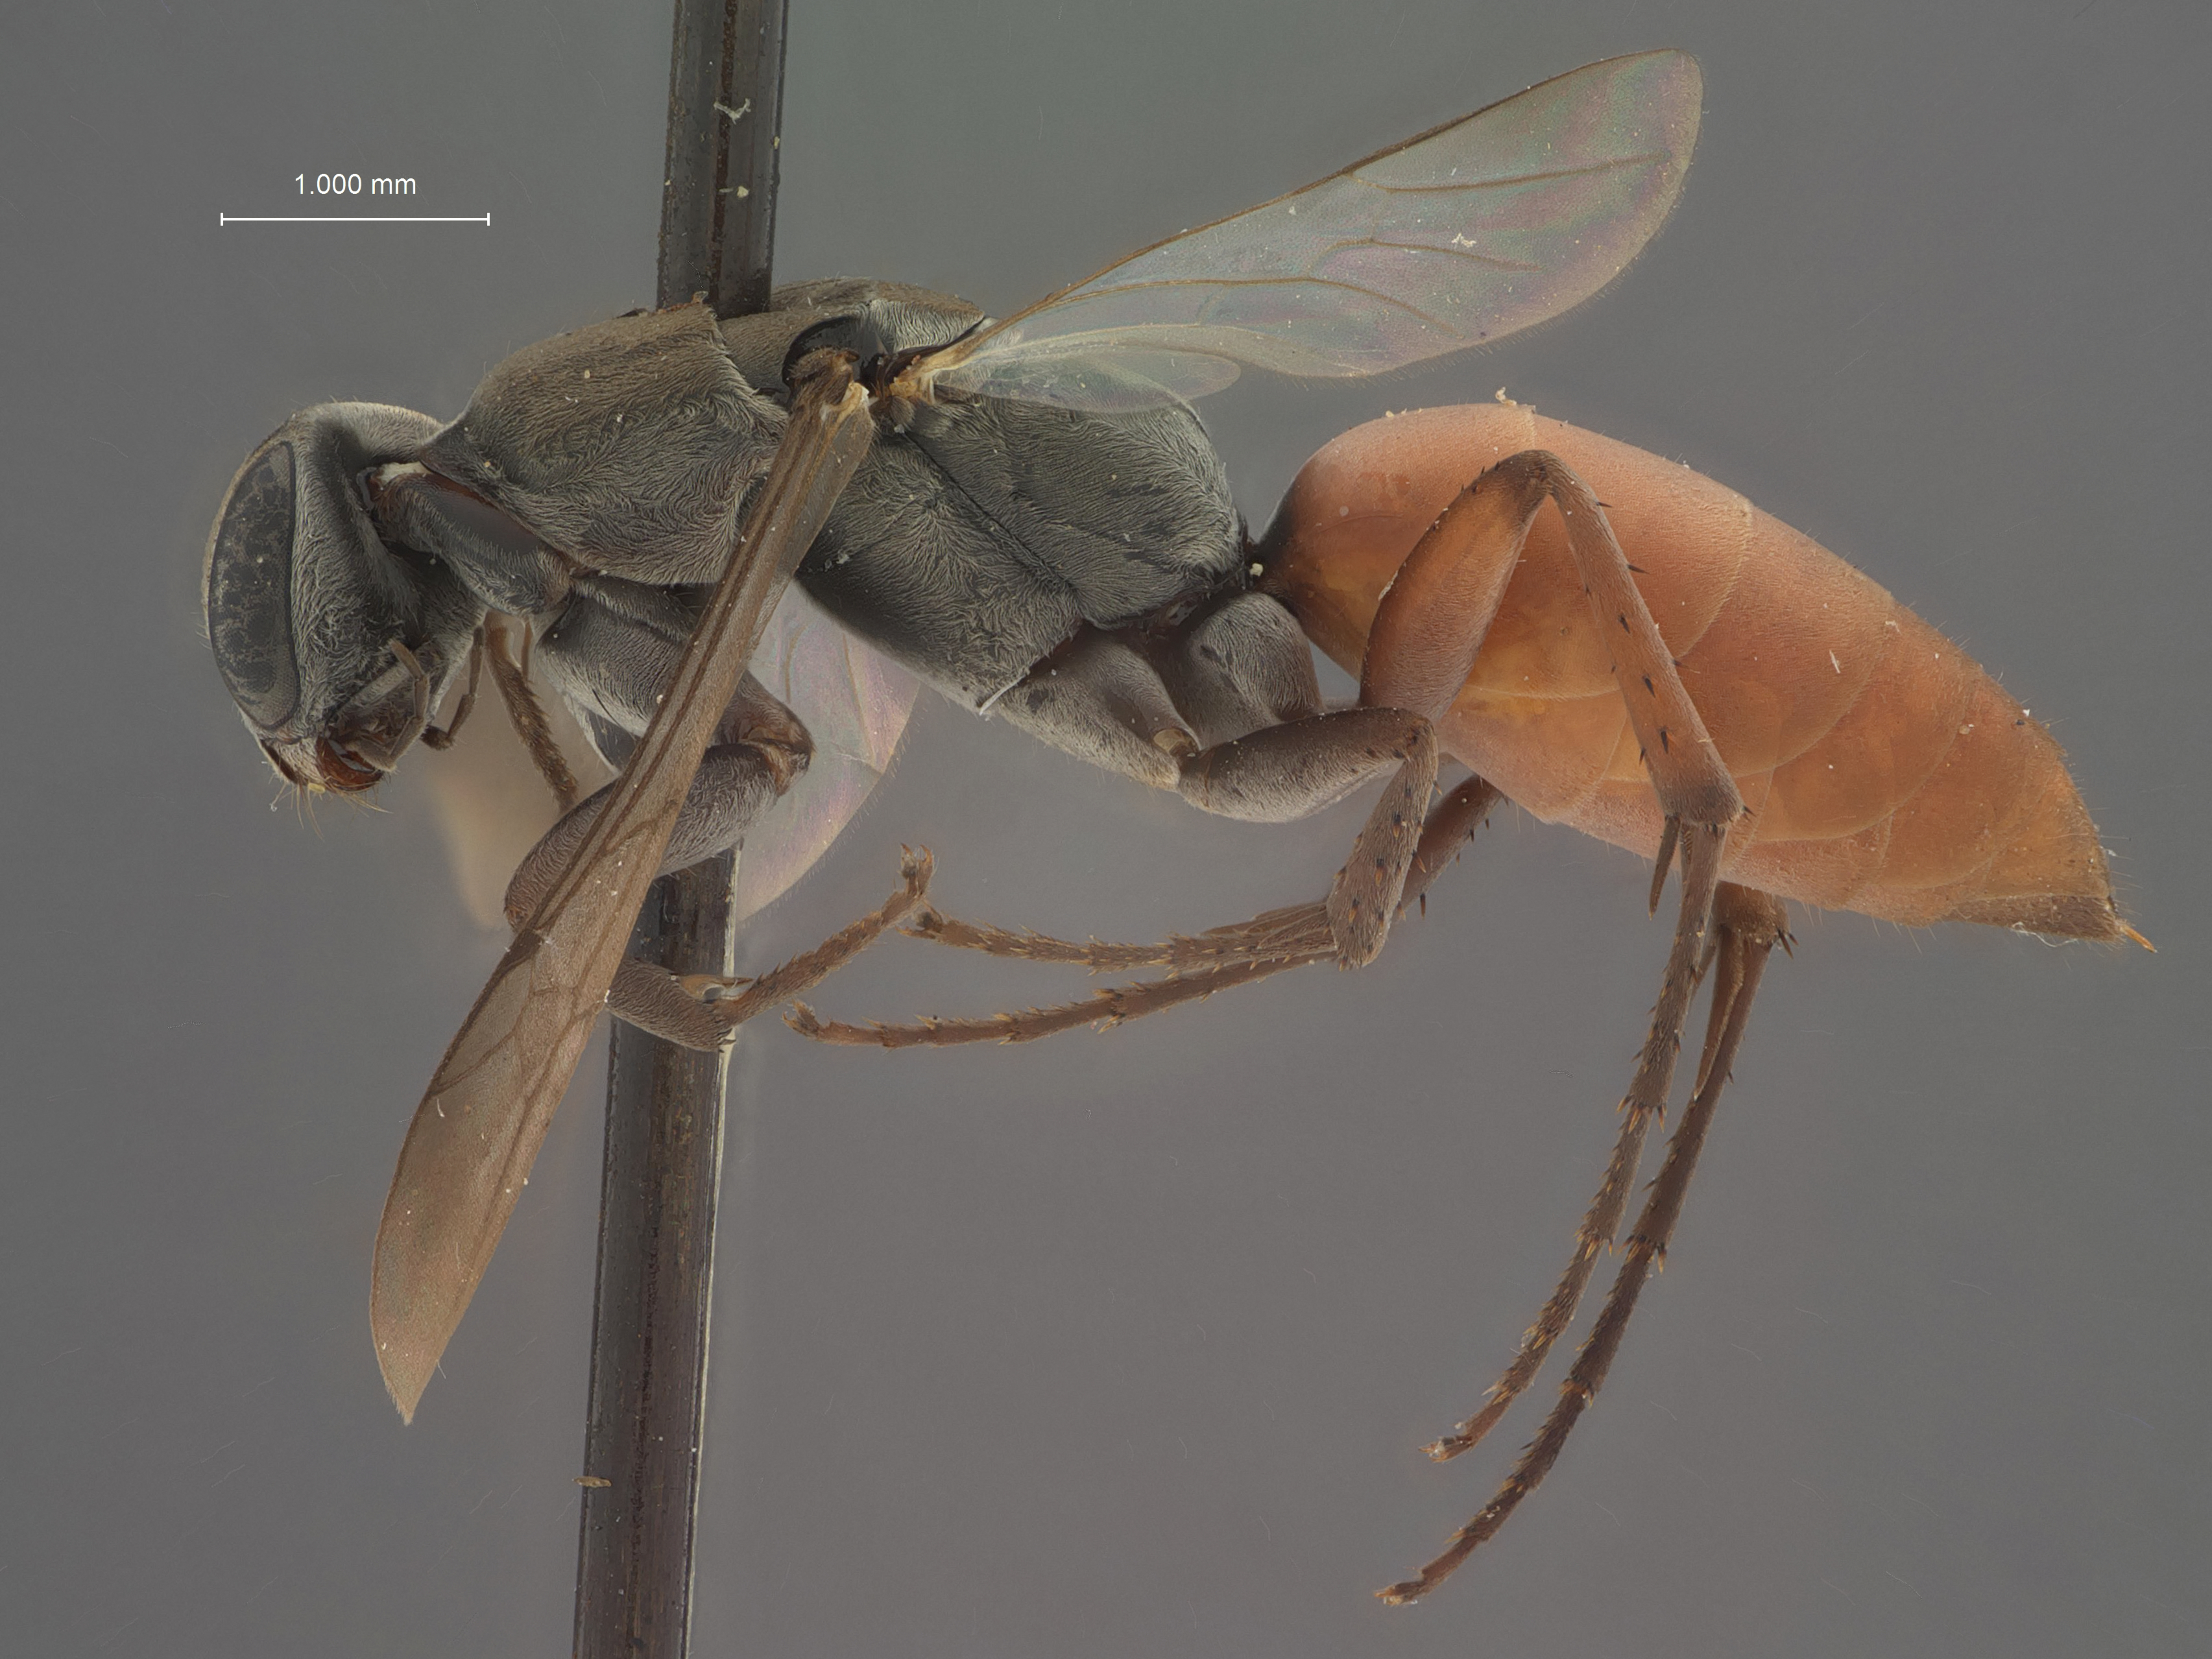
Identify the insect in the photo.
Allaporus mexicanus
